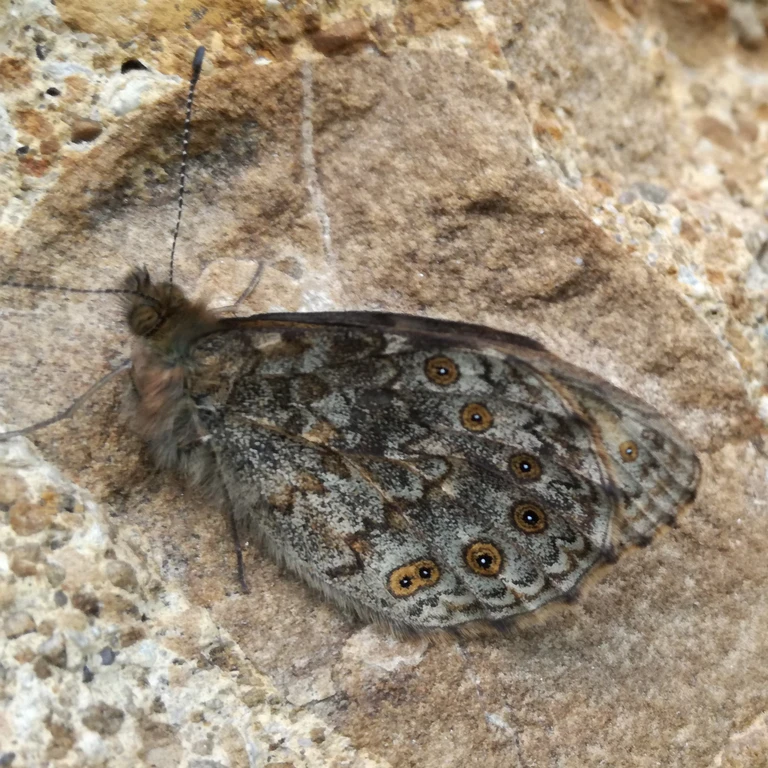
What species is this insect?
Lasiommata megera (also Pararge megera)
